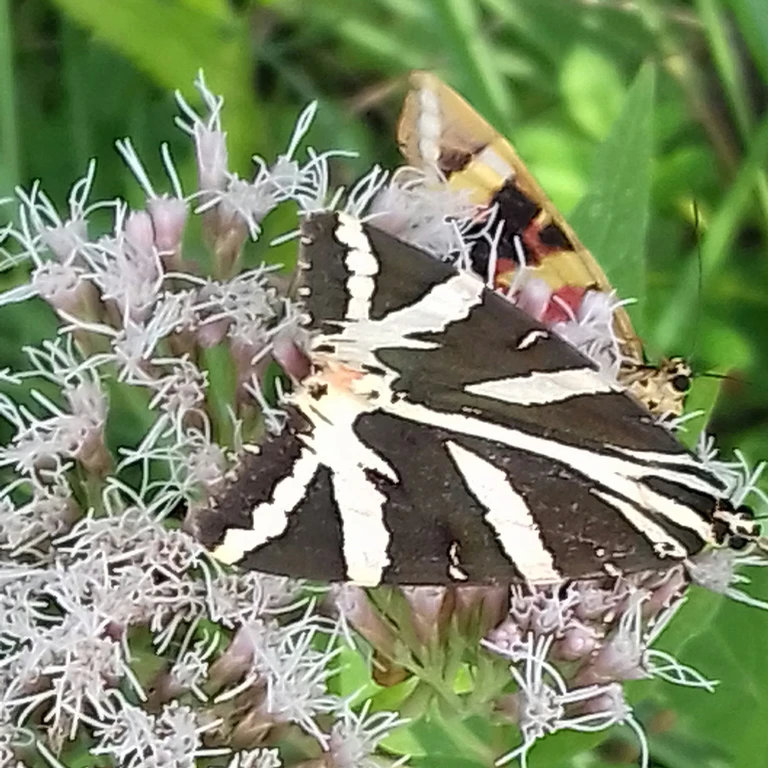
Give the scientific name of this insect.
Euplagia quadripunctaria
